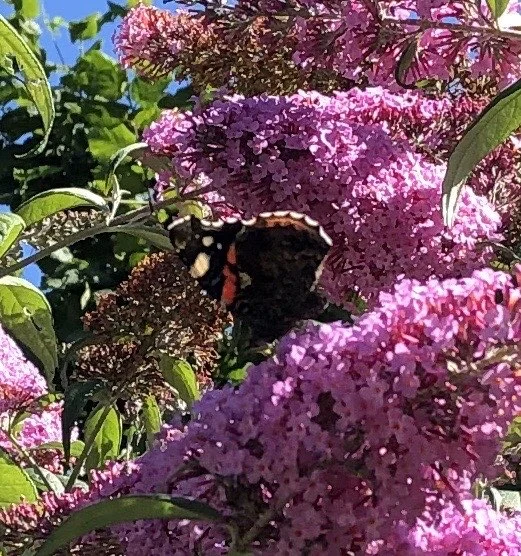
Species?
Vanessa atalanta
